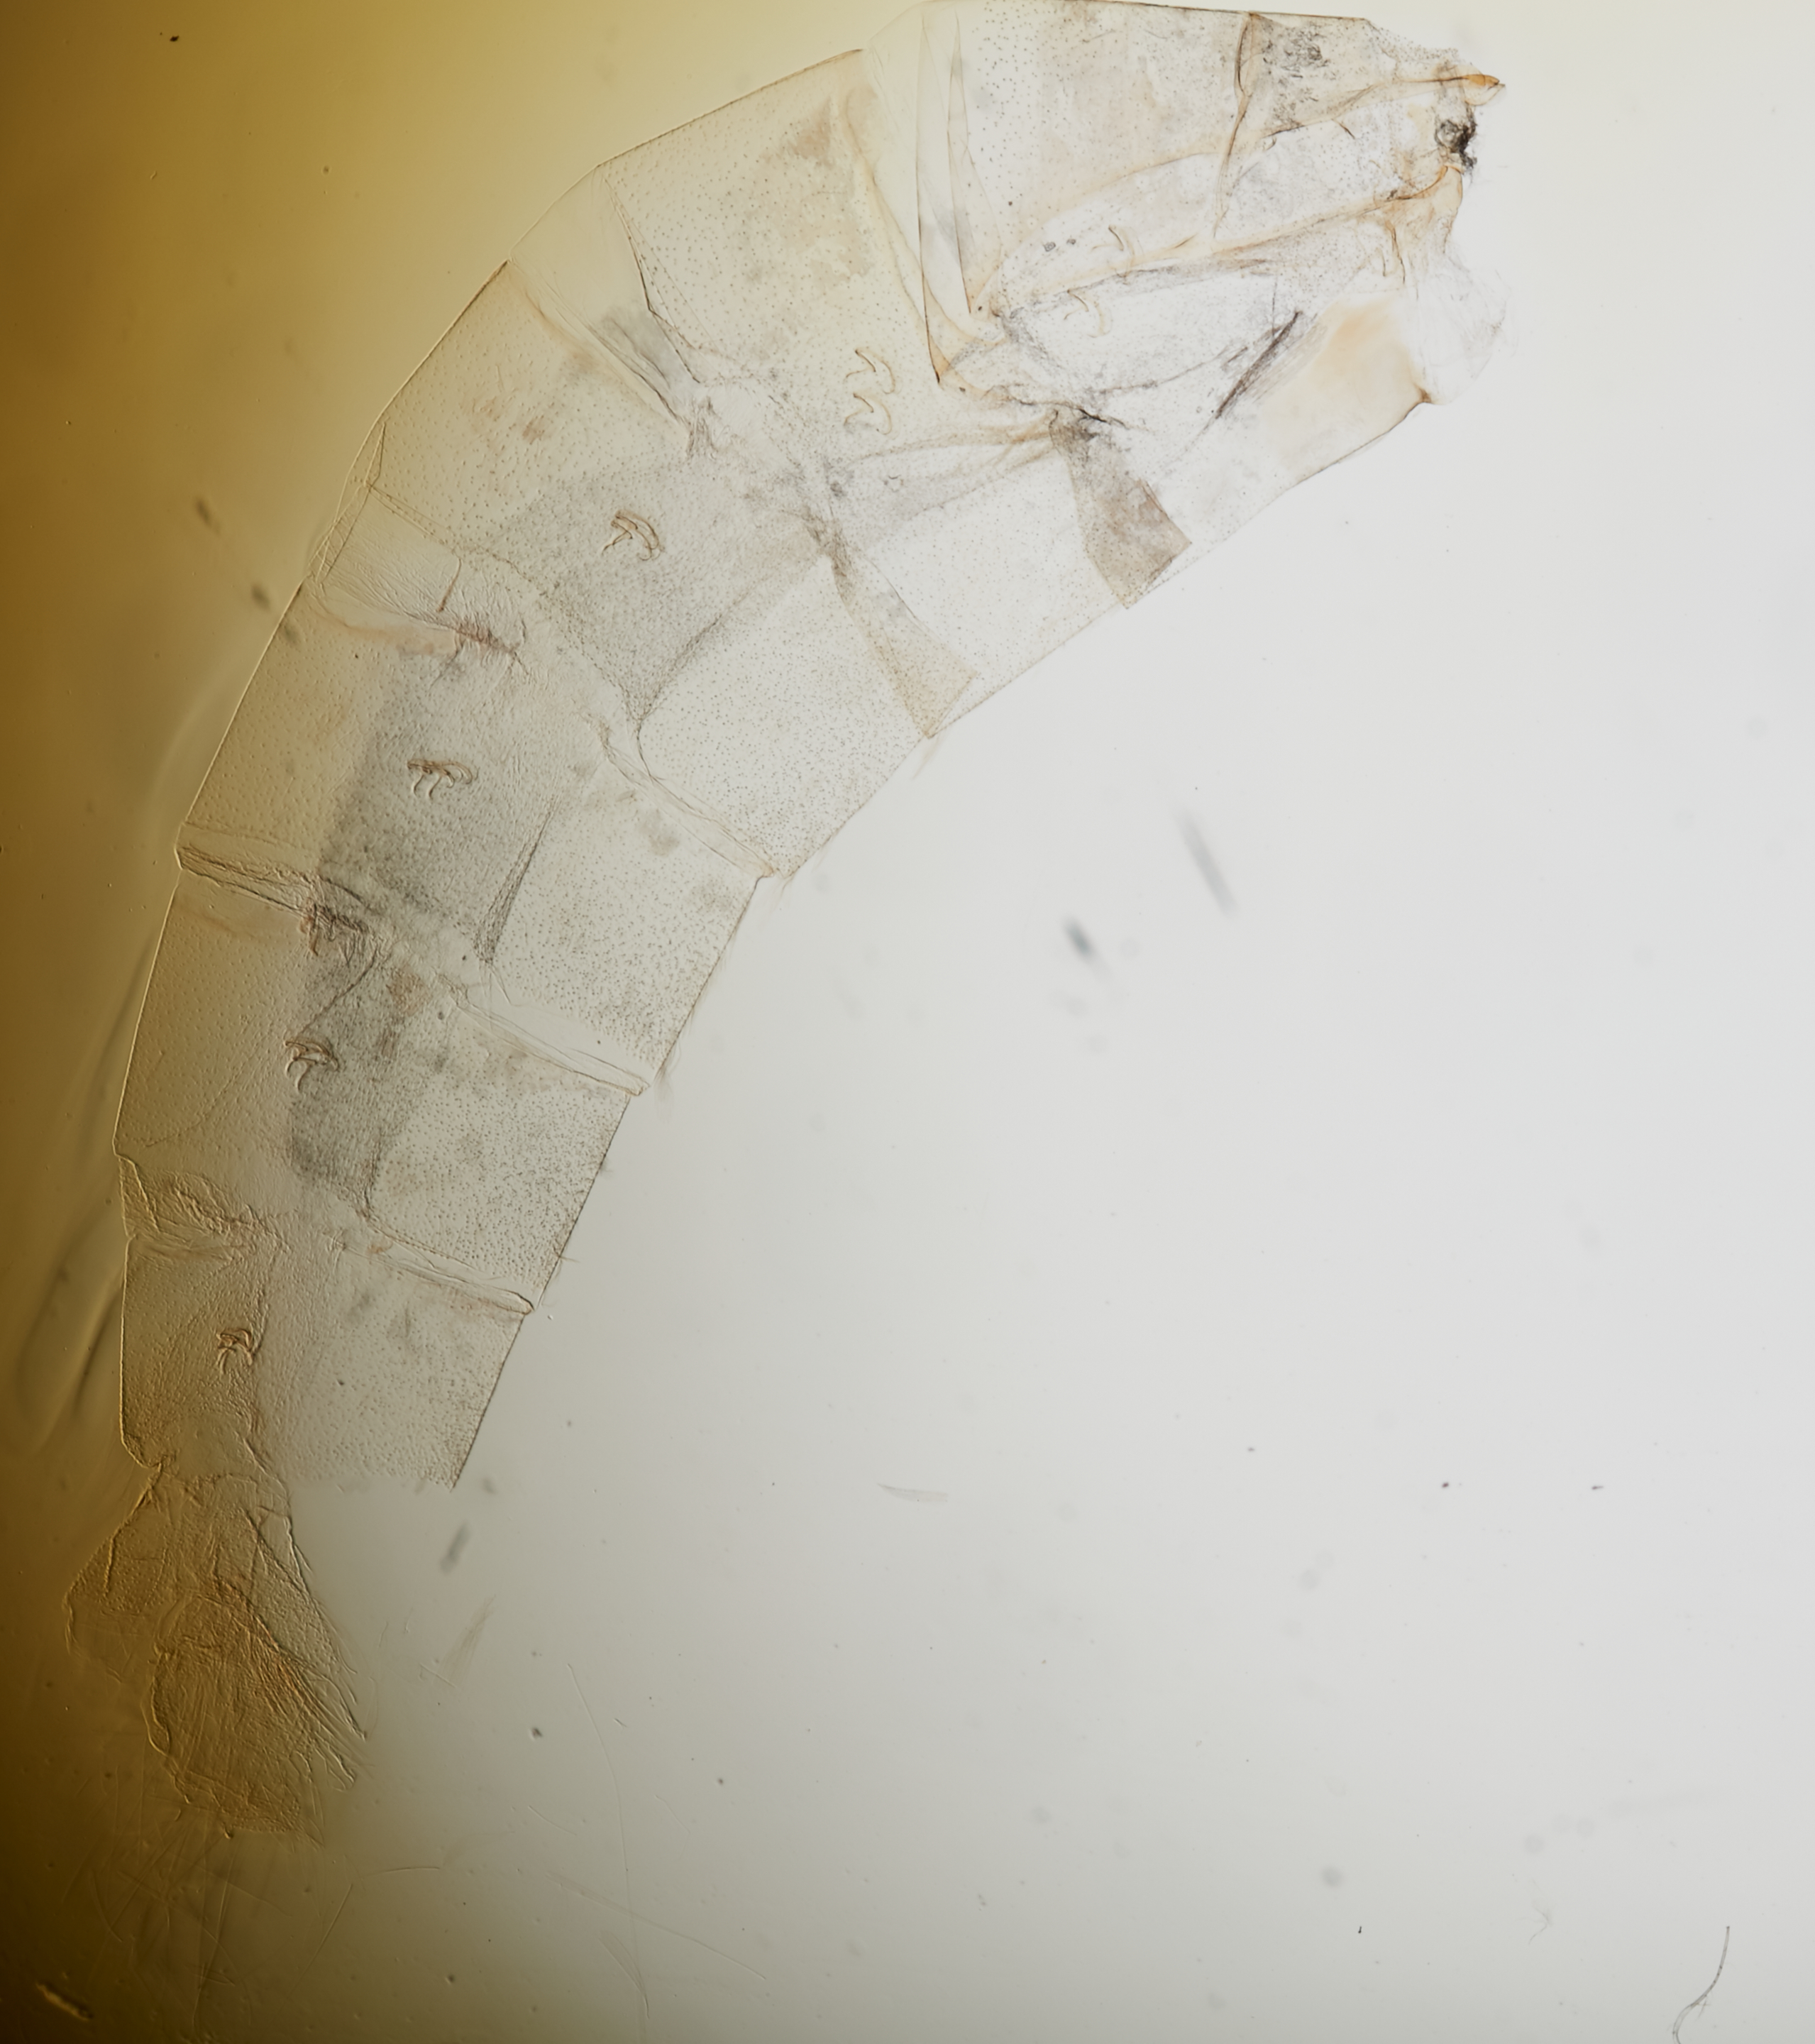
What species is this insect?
Antaeotricha mitratella (also Stenoma mitratella)
